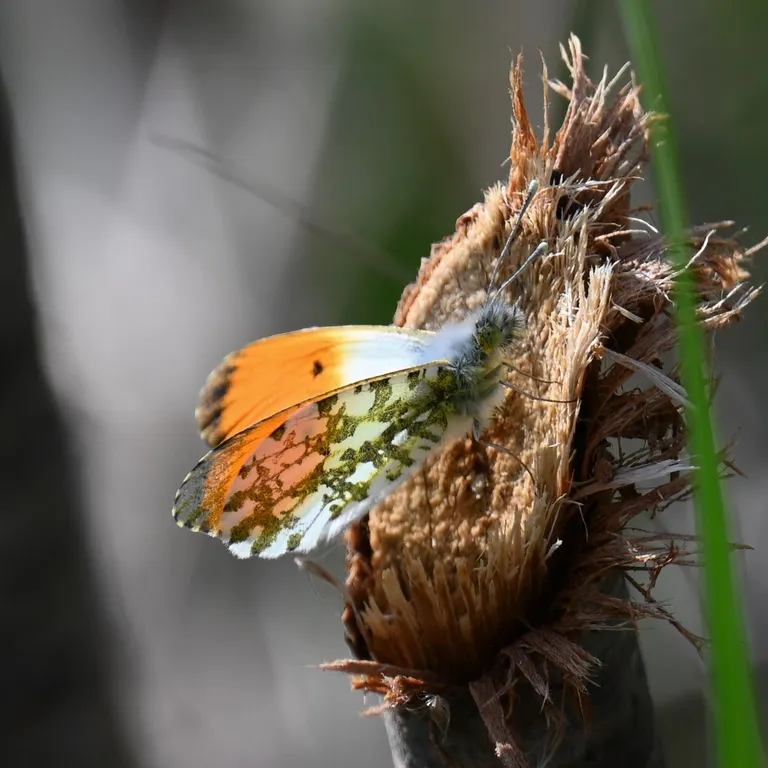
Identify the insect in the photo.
Anthocharis cardamines
